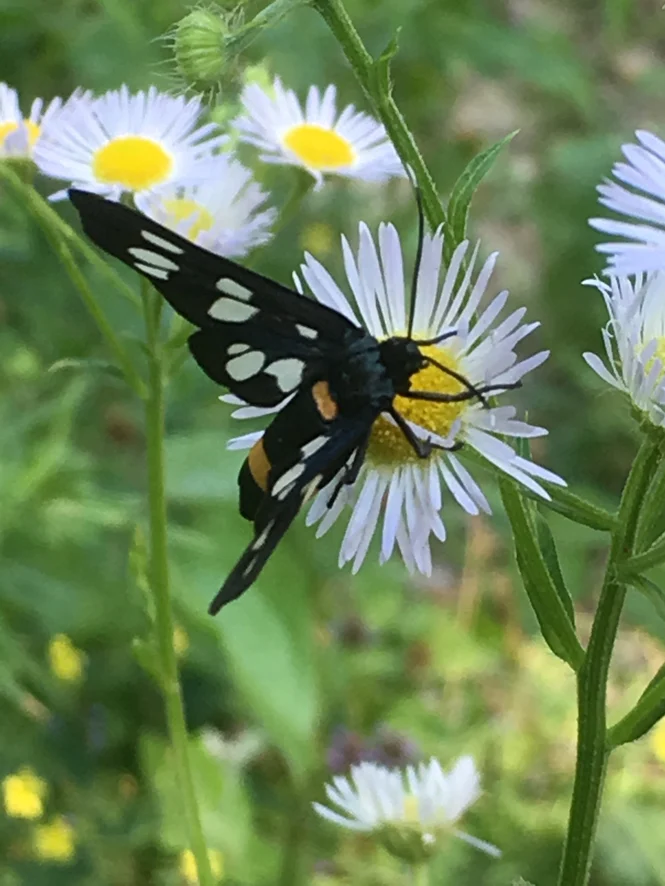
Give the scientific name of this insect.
Amata phegea
